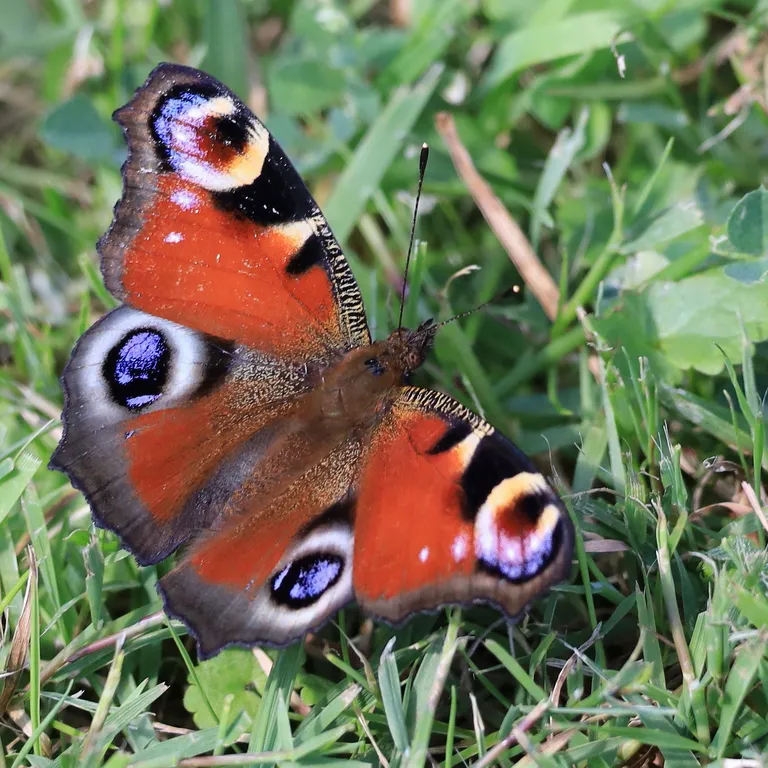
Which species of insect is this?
Aglais io
